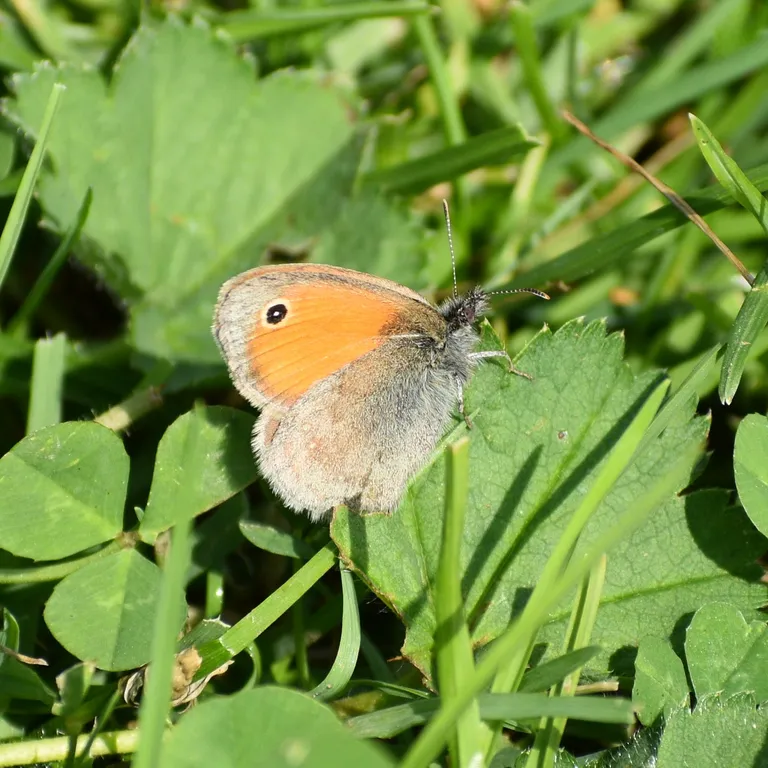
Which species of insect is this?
Coenonympha pamphilus
